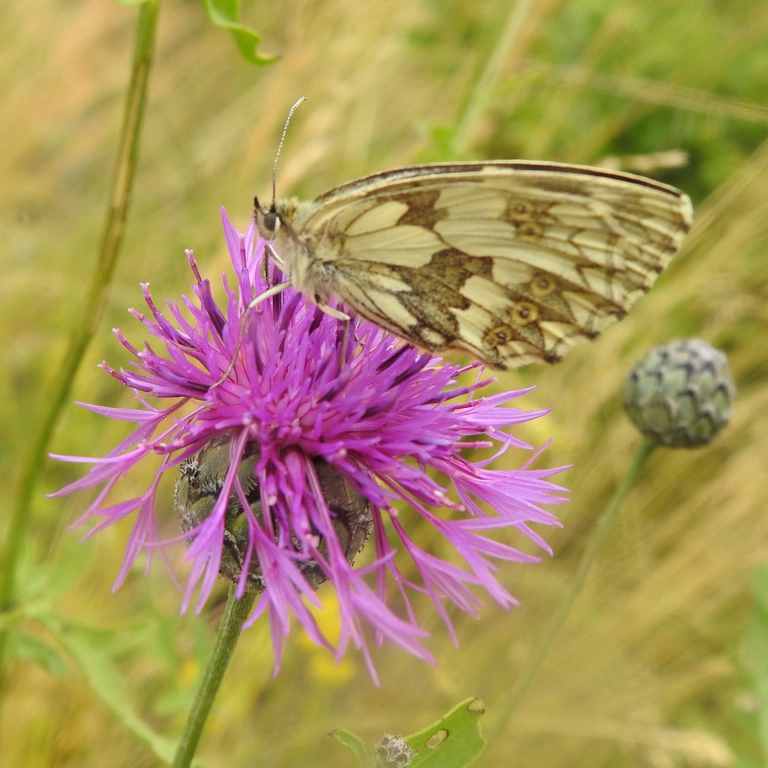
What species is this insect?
Melanargia galathea
